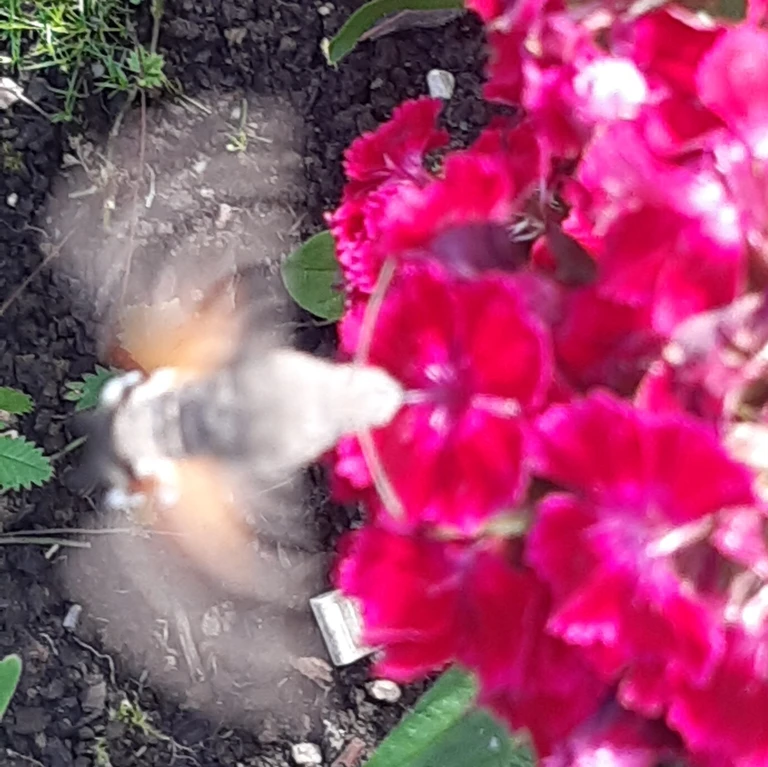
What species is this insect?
Macroglossum stellatarum
